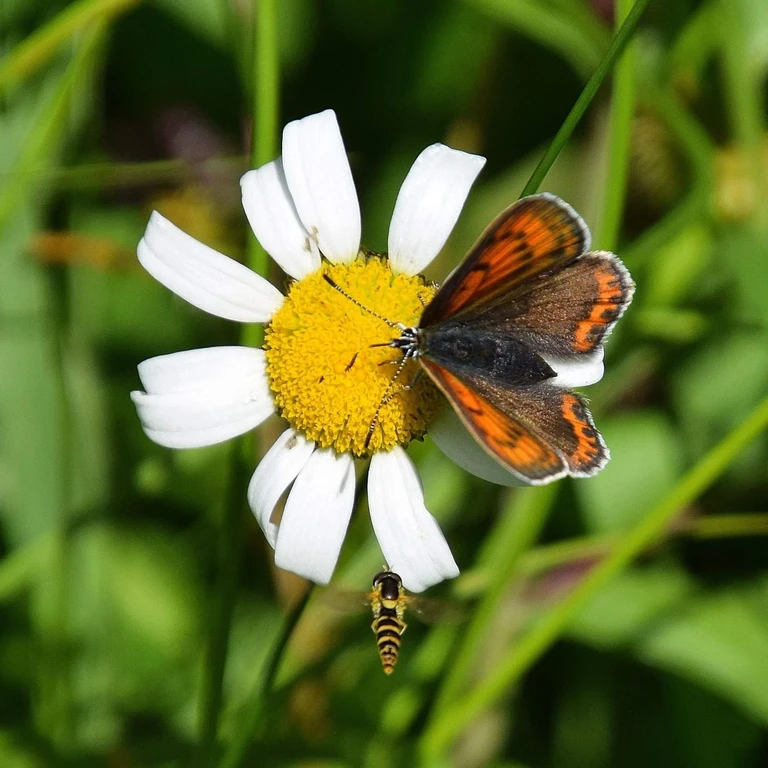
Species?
Lycaena hippothoe (also Palaeochrysophanus hippothoe)
